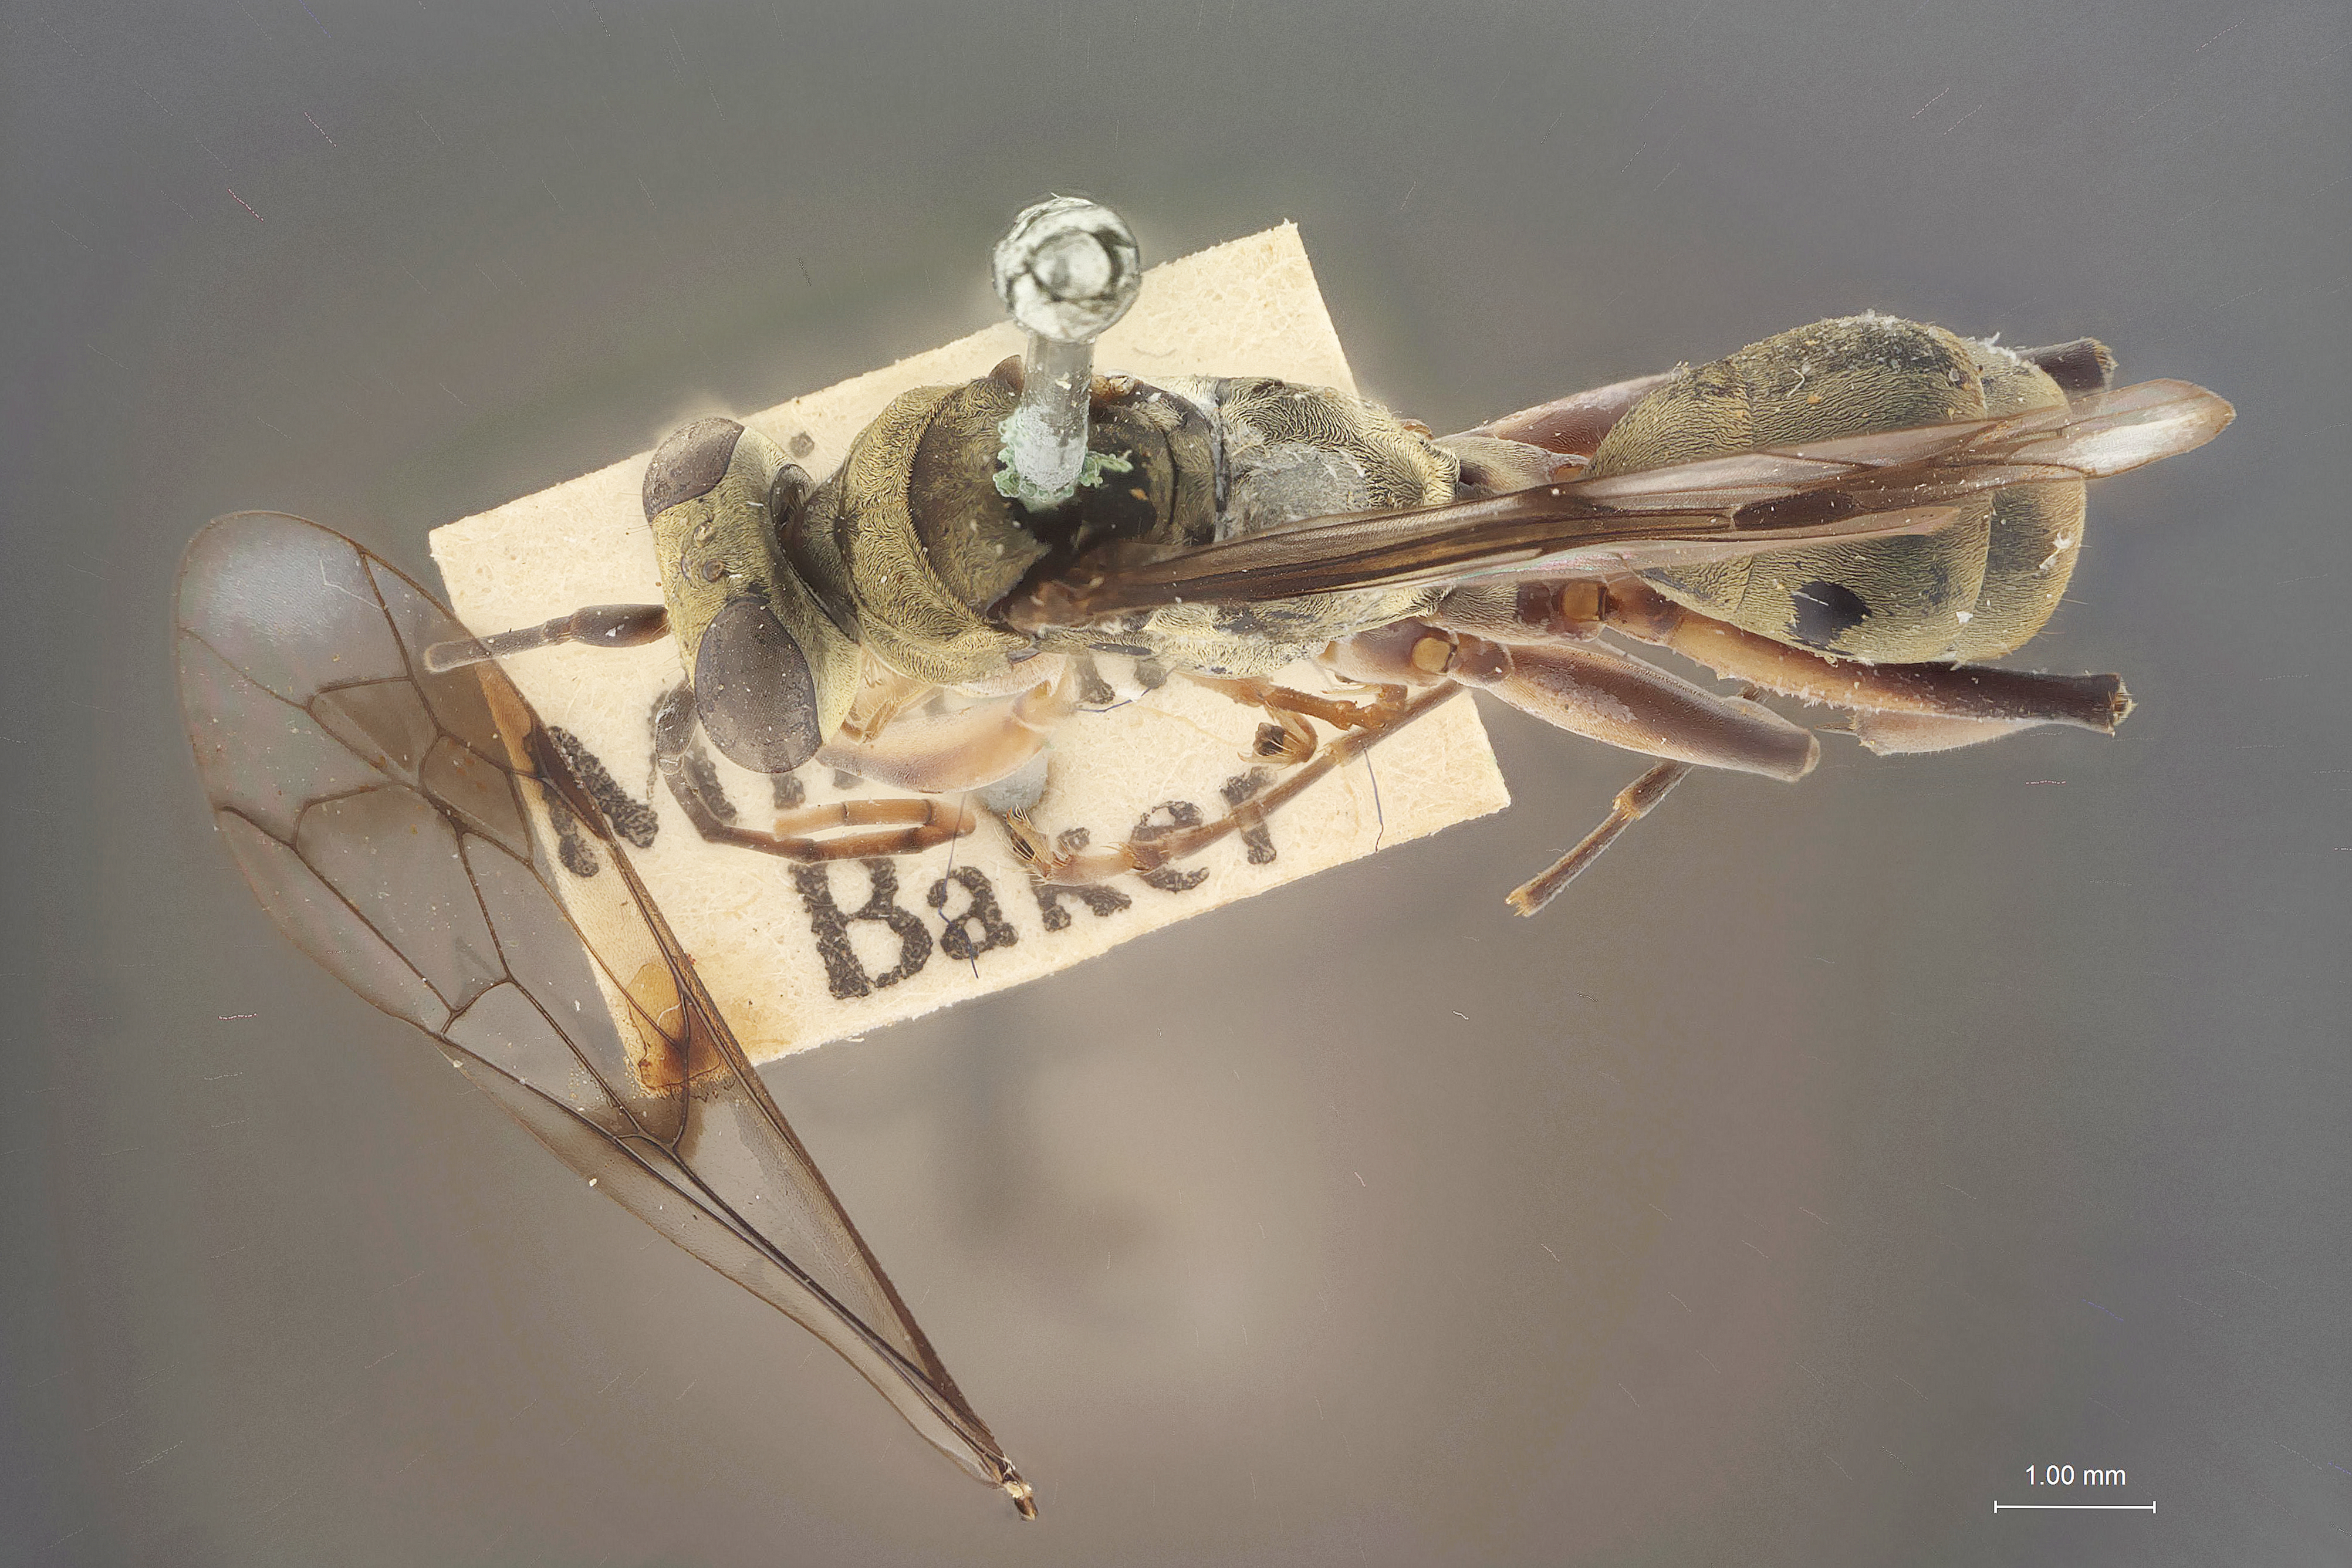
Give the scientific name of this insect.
Deuteragenia thias
